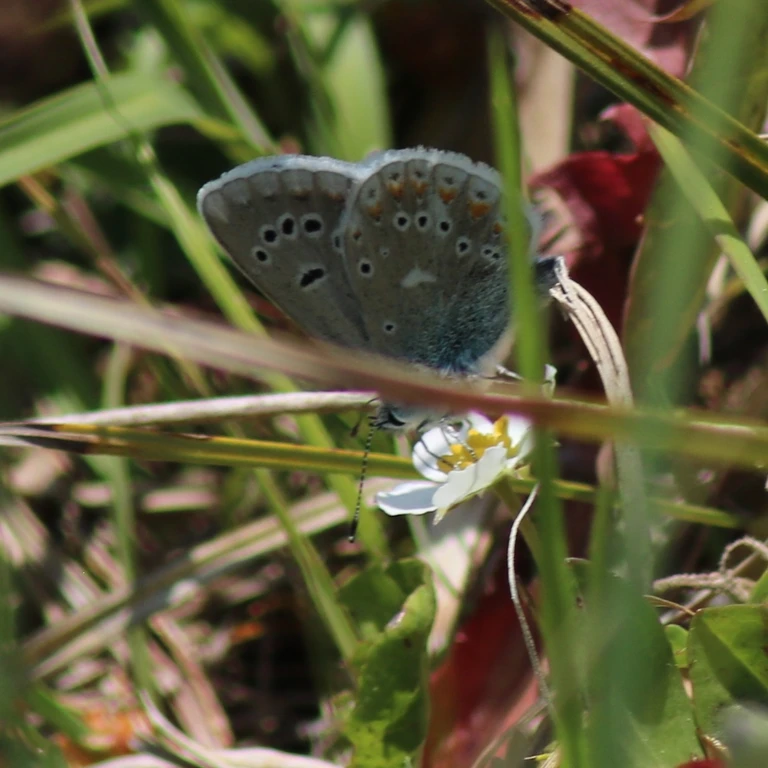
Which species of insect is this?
Polyommatus dorylas
